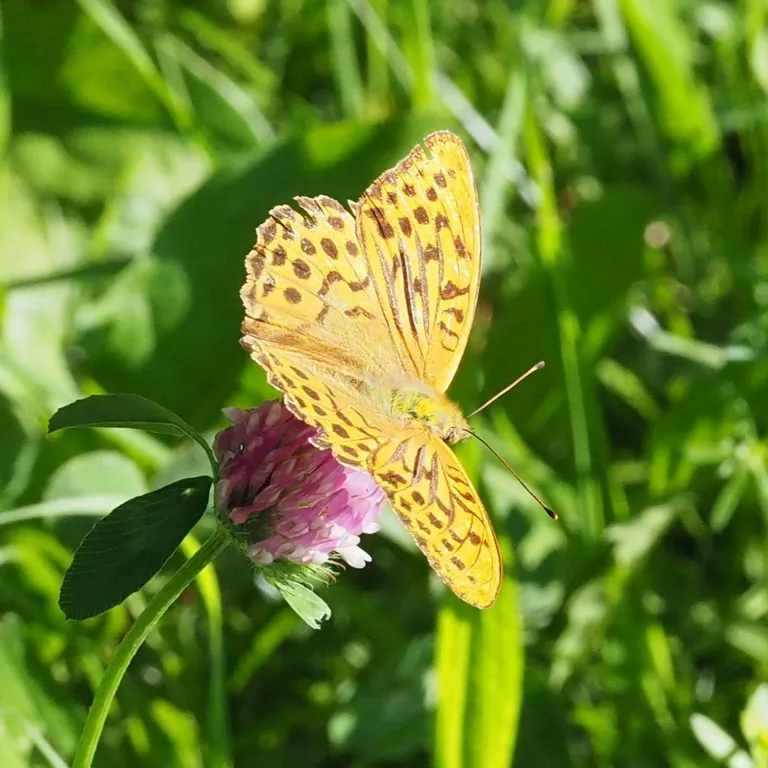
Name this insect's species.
Argynnis paphia
